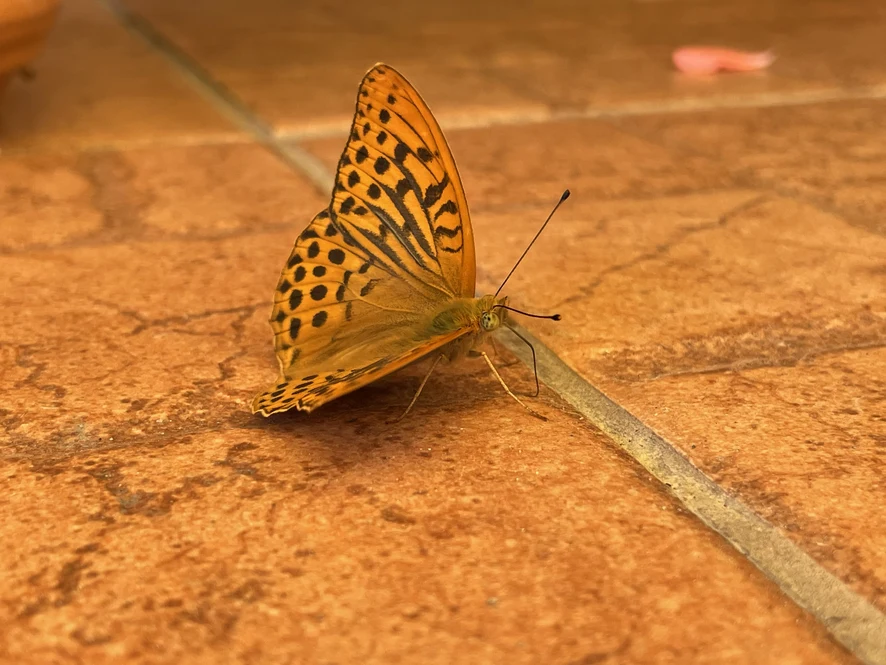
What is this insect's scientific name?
Argynnis paphia
